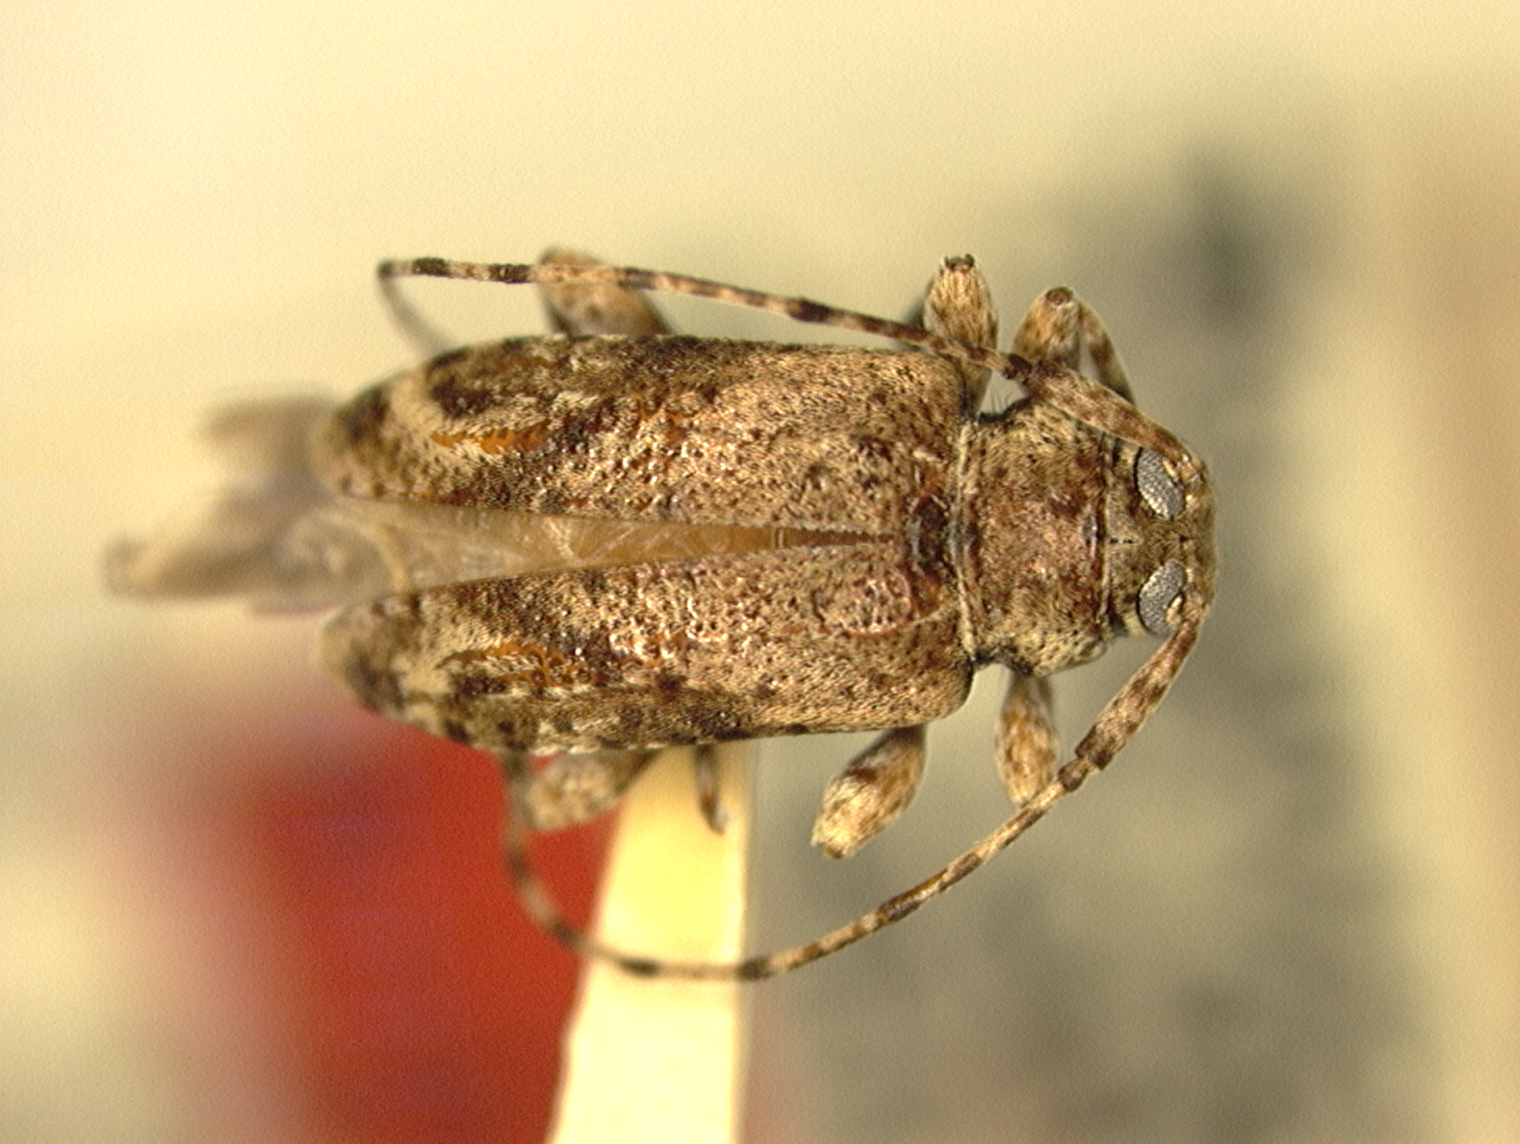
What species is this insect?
Styloleptus gundlachi (also Leptostylus oakleyi)
